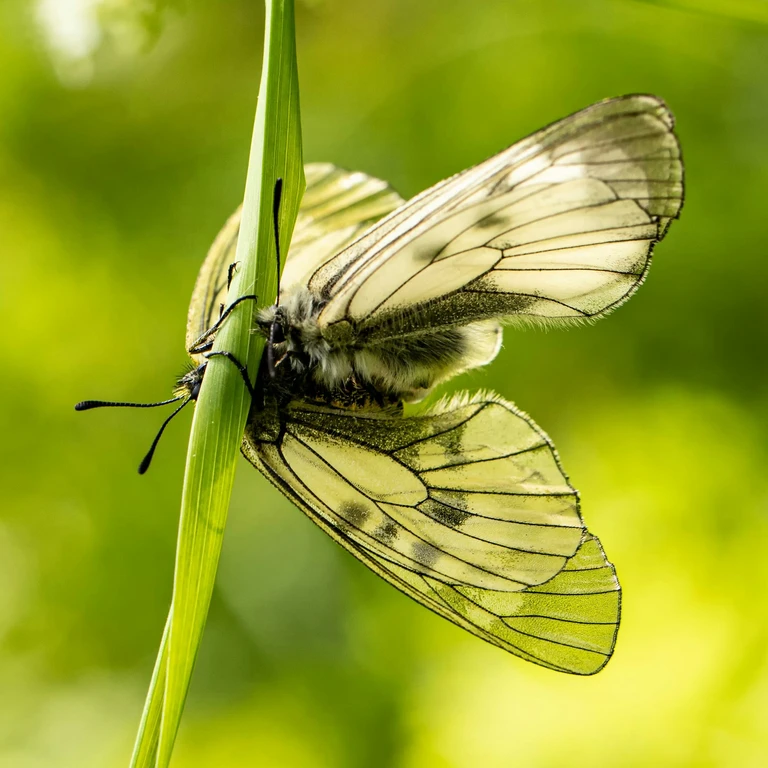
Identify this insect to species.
Parnassius mnemosyne
